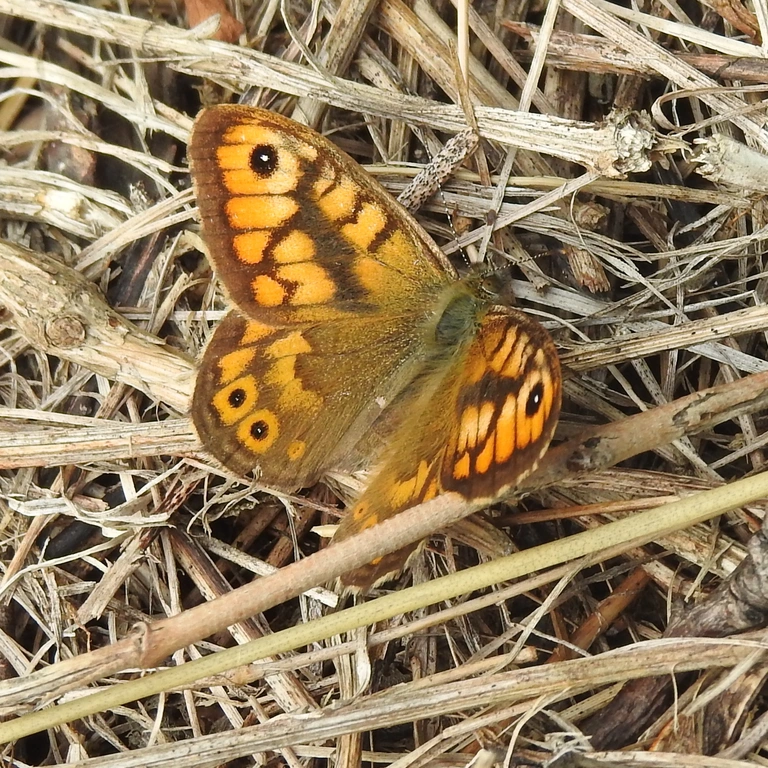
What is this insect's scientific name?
Lasiommata megera (also Pararge megera)
